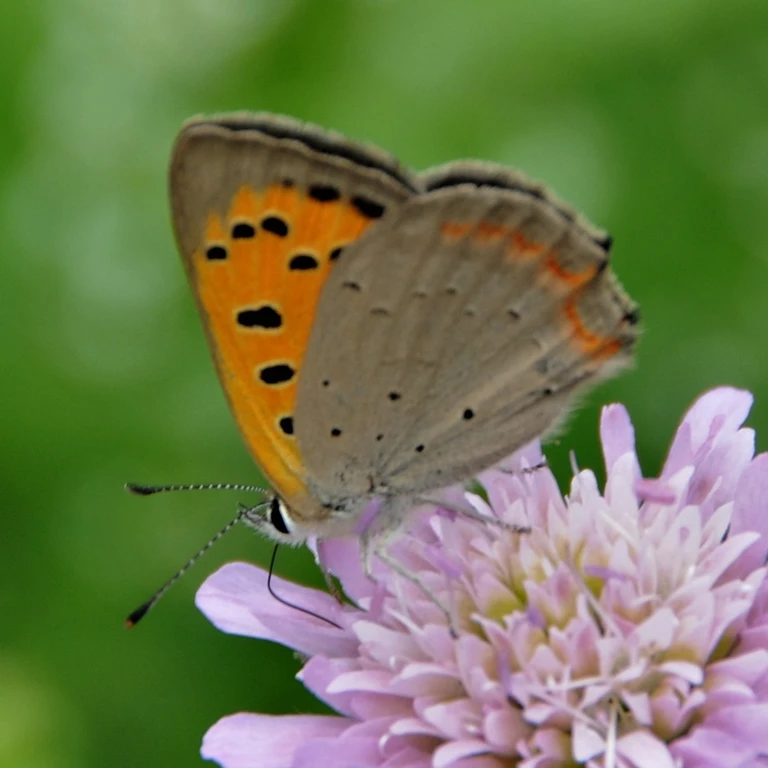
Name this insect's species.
Lycaena phlaeas
